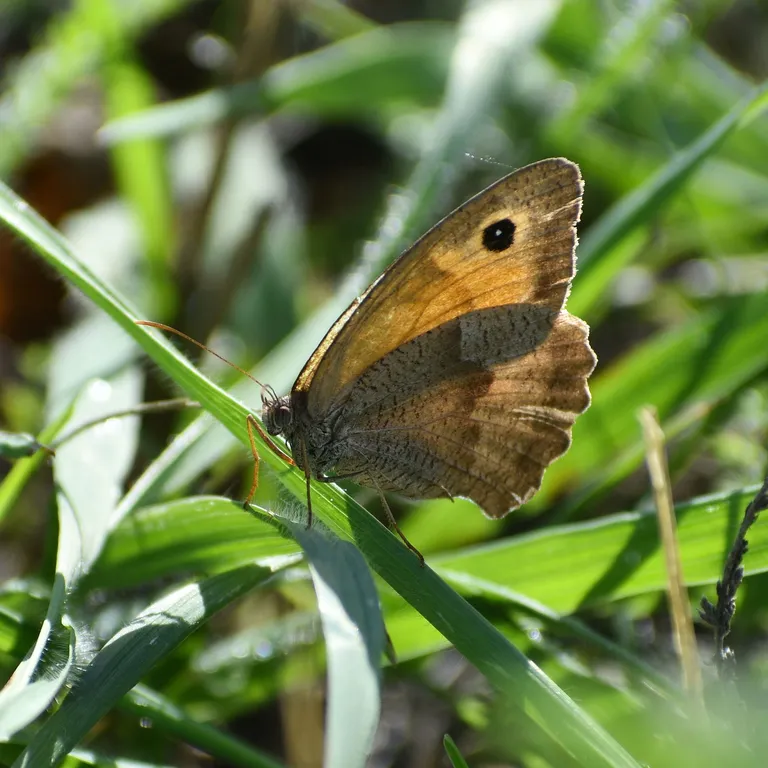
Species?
Maniola jurtina
